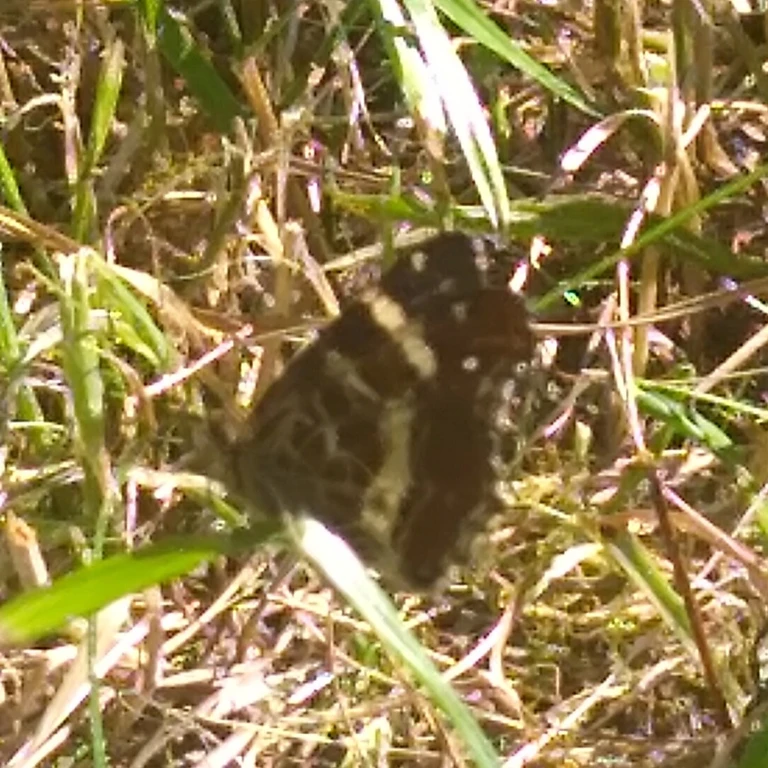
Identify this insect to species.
Araschnia levana
